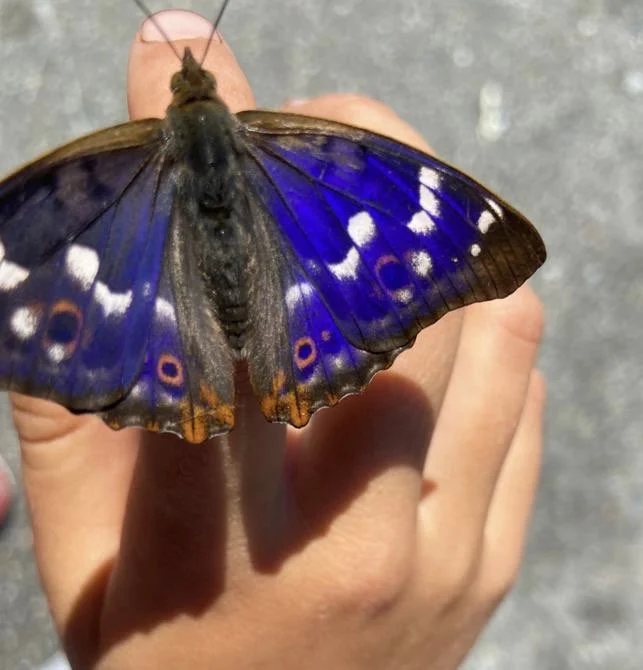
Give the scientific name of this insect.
Apatura ilia
